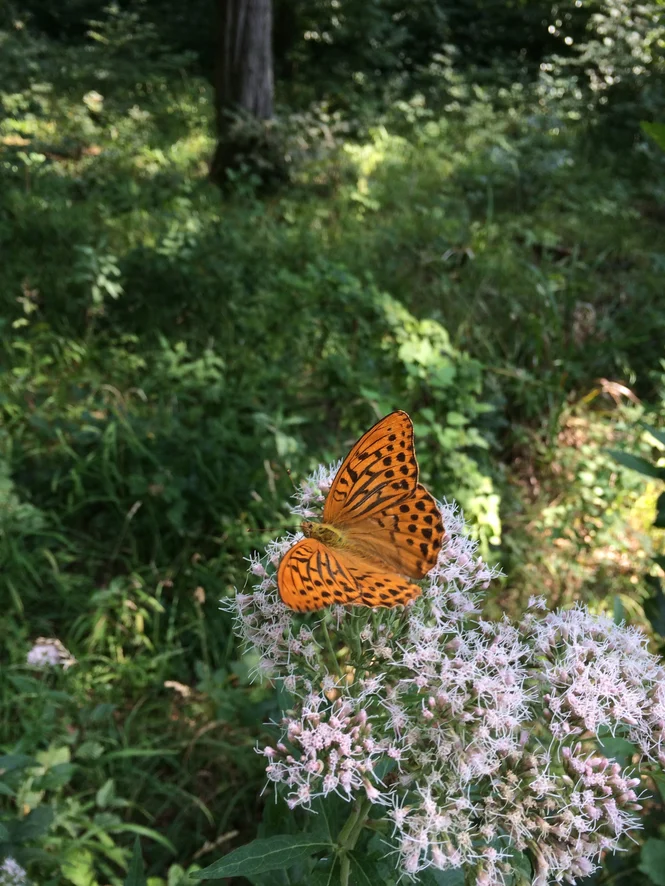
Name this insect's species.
Argynnis paphia
